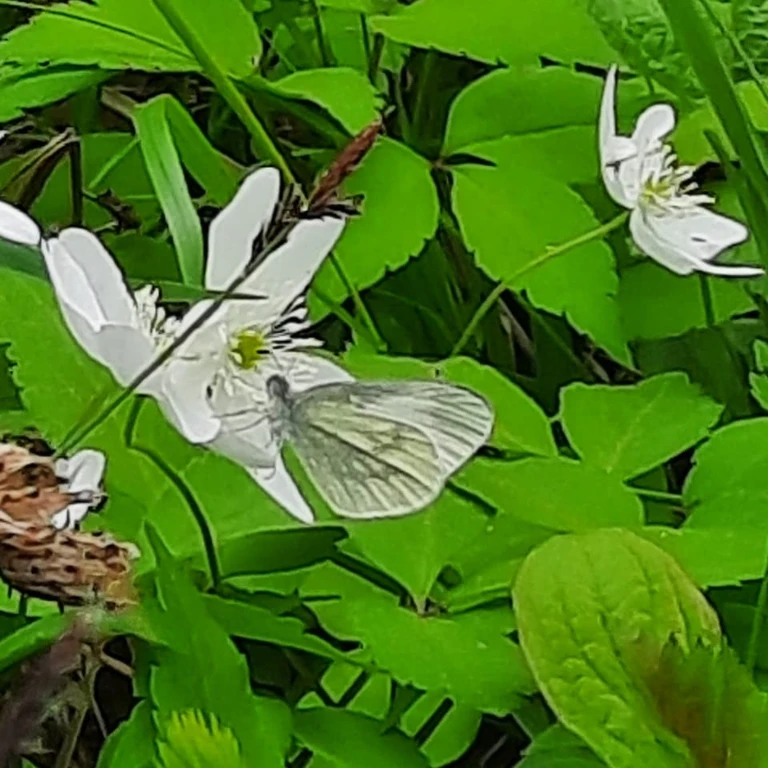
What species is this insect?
Leptidea sinapis/juvernica
